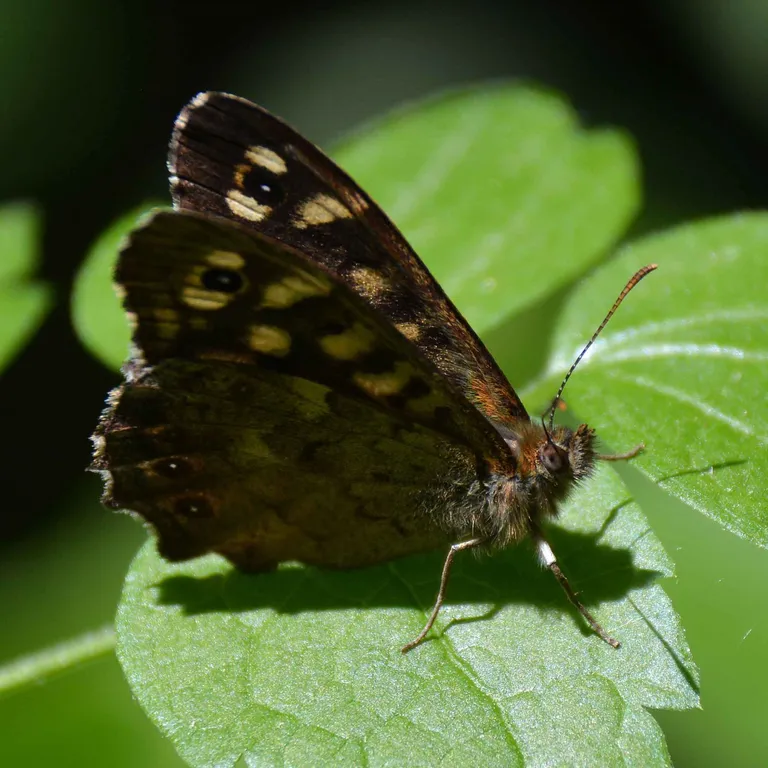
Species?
Pararge aegeria
